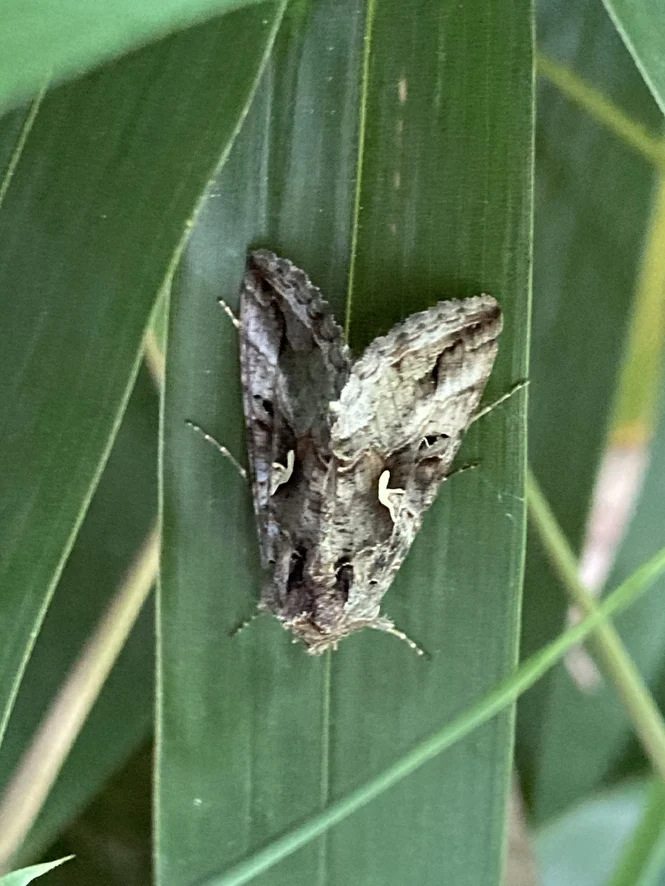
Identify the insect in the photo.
Autographa gamma
